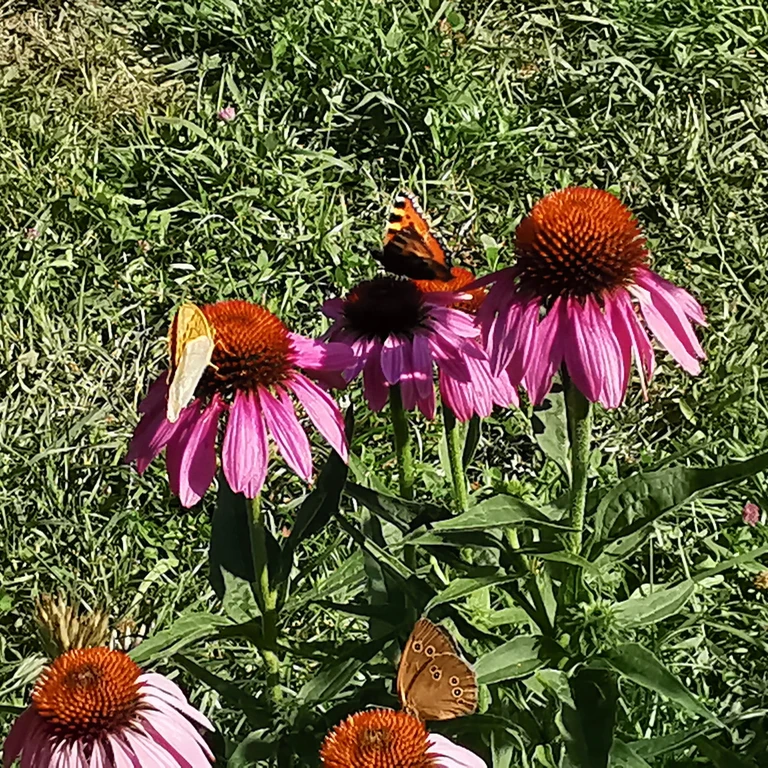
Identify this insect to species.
Aglais urticae
